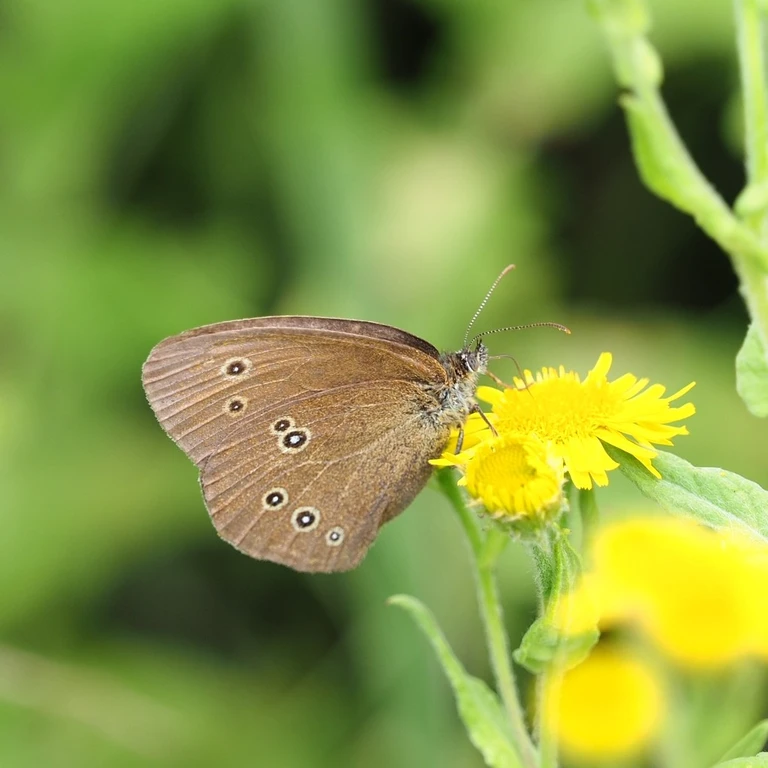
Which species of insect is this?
Aphantopus hyperantus
